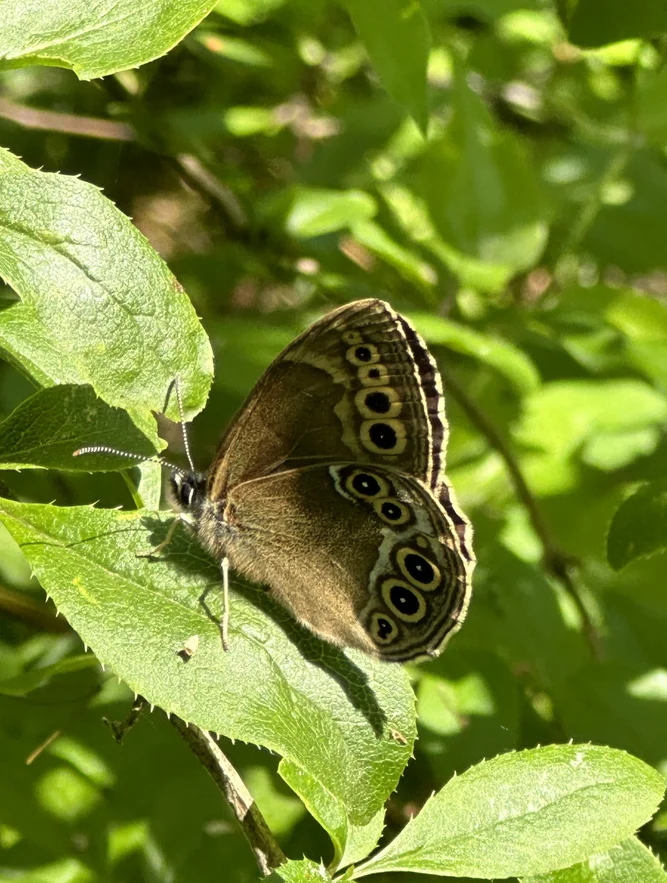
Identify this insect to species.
Lopinga achine (also Pararge achine)
